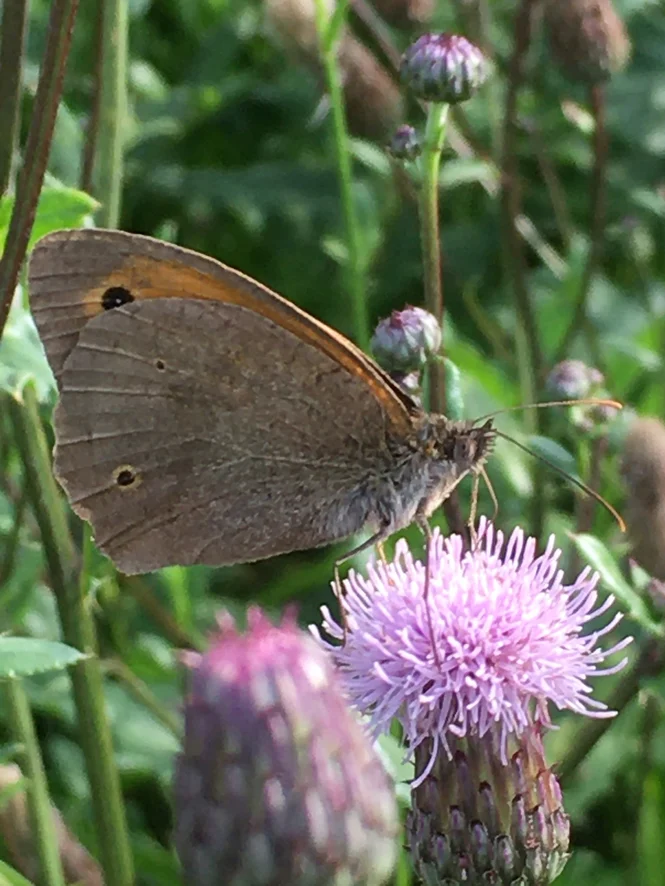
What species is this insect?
Maniola jurtina
